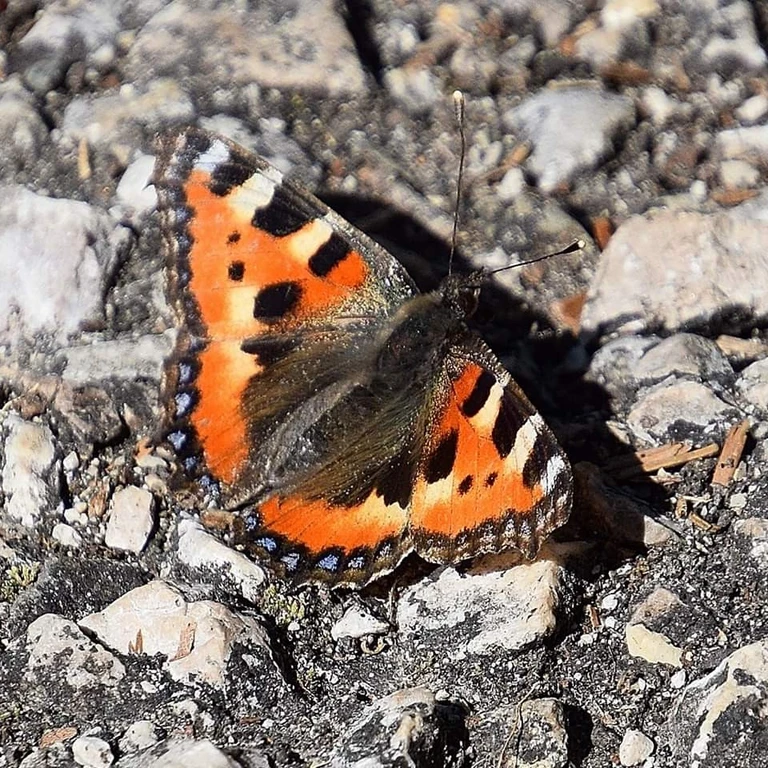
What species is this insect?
Aglais urticae
